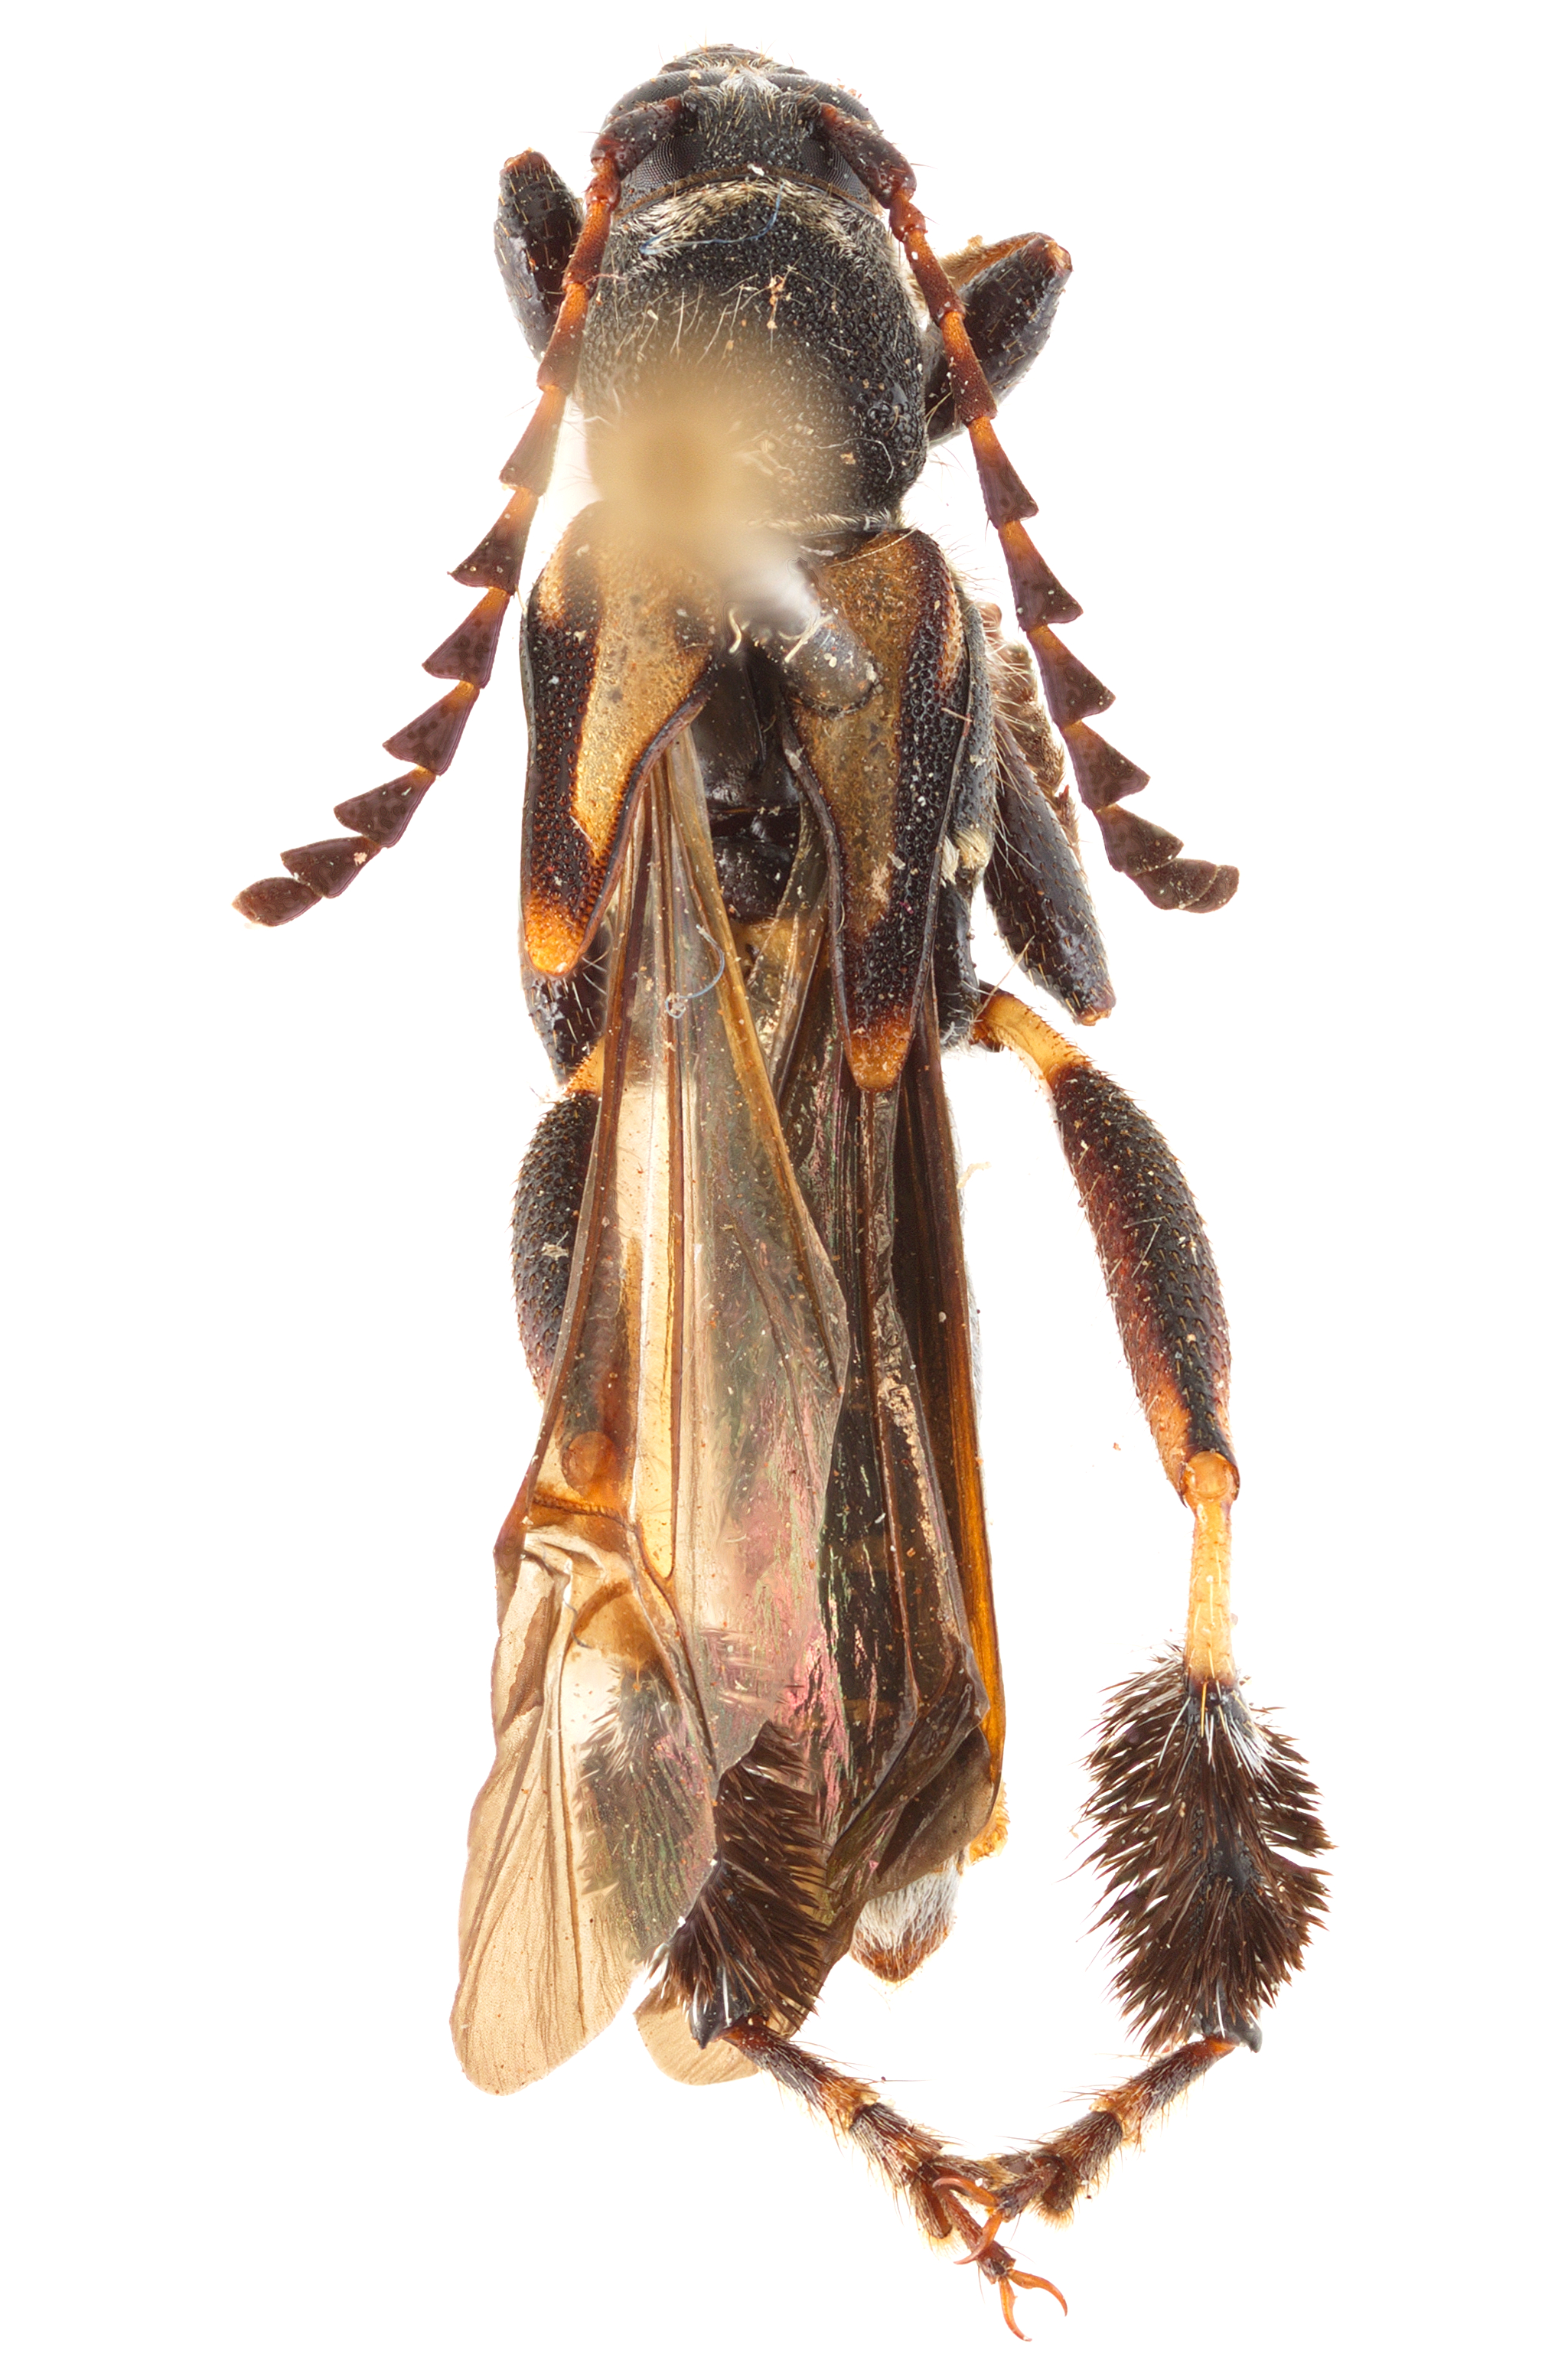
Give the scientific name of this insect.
Epimelitta barbicrus
